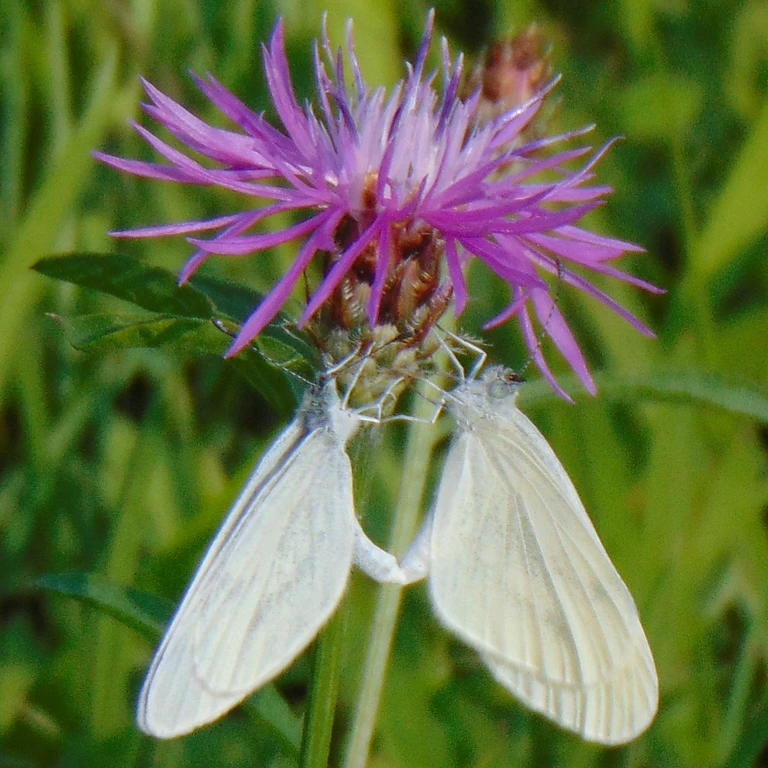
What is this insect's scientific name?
Leptidea sinapis/juvernica
